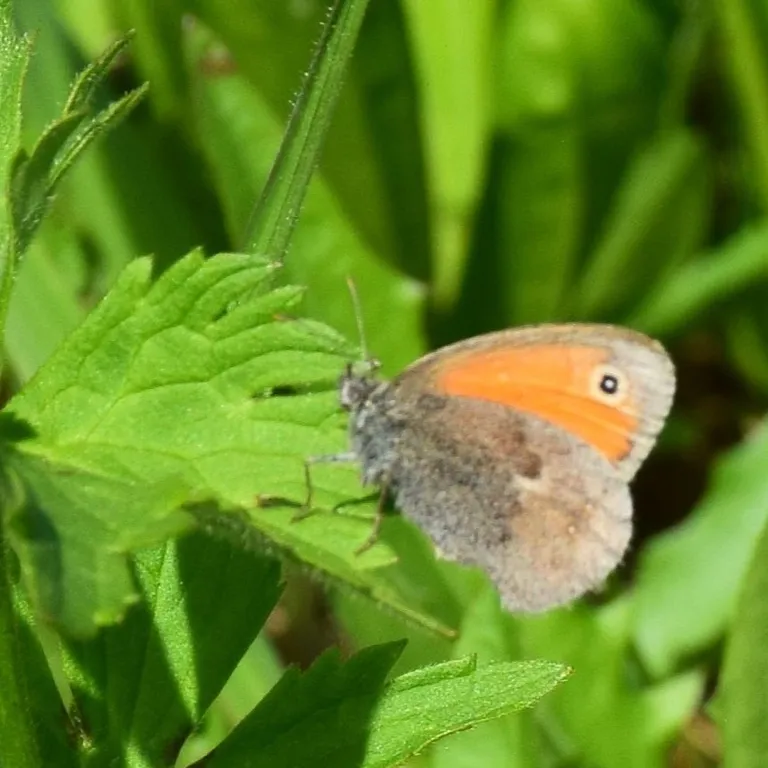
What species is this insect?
Coenonympha pamphilus
